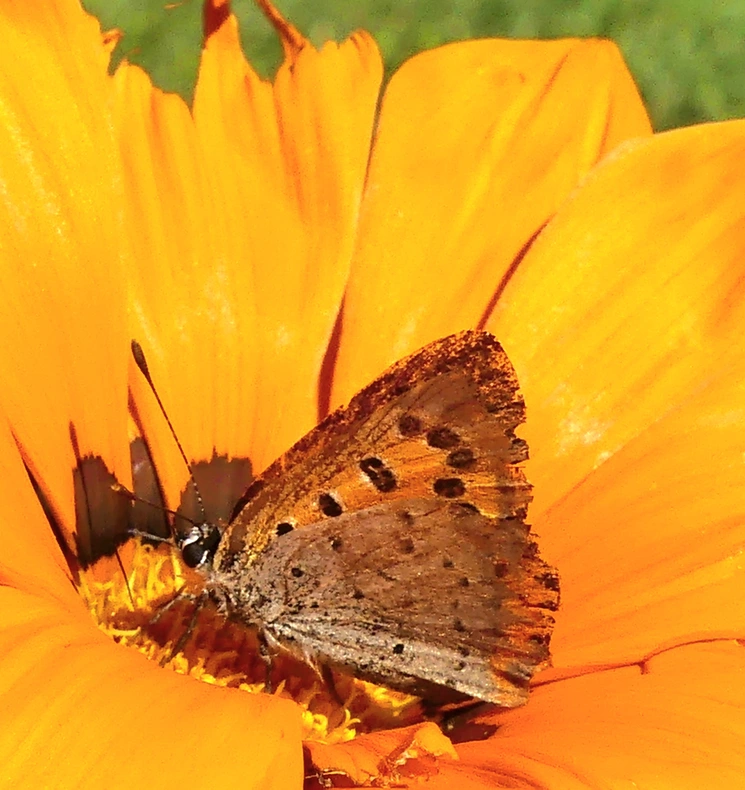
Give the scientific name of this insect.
Lycaena phlaeas
